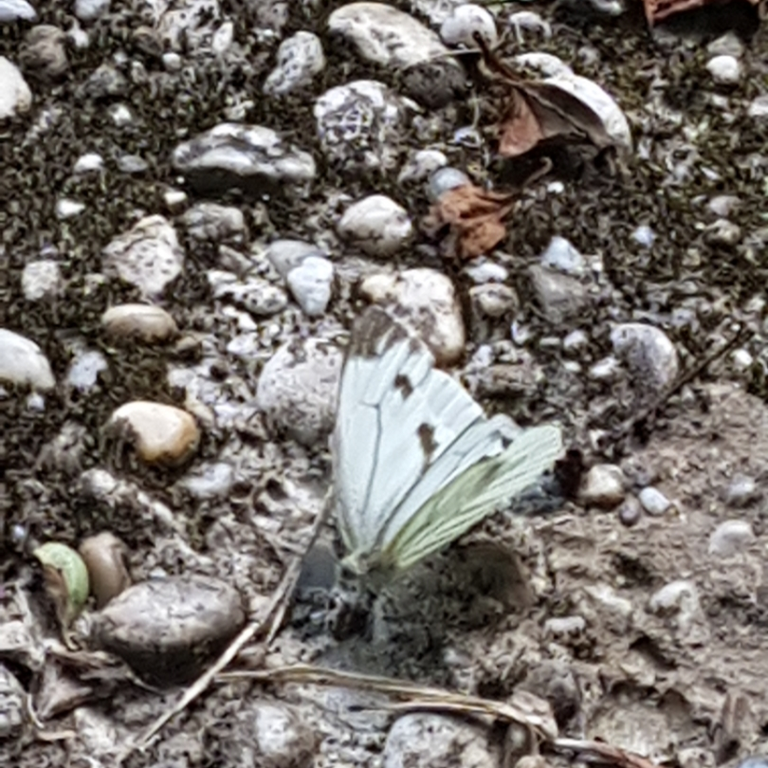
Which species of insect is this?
Pieris napi
